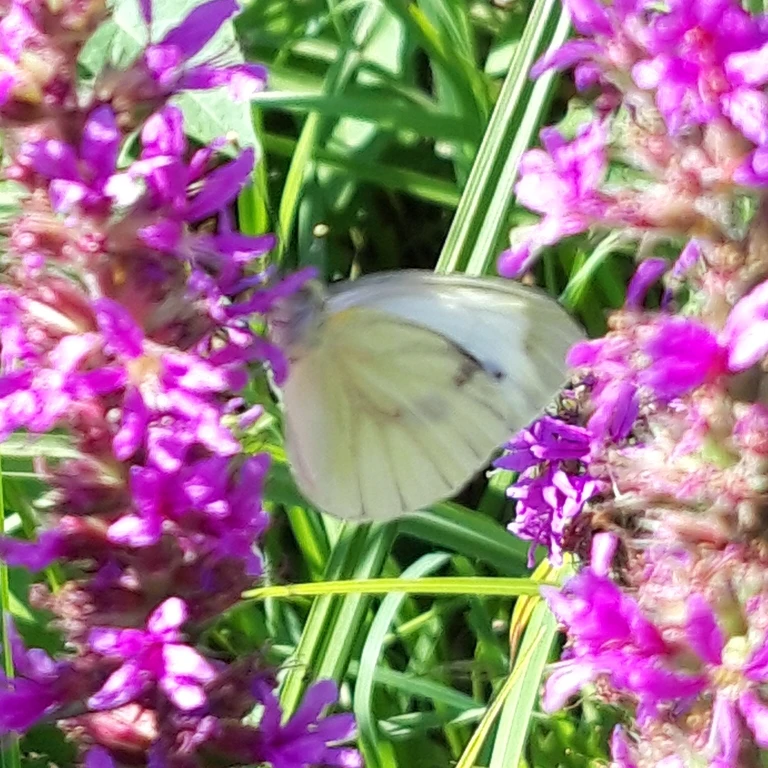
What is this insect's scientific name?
Pieris napi
